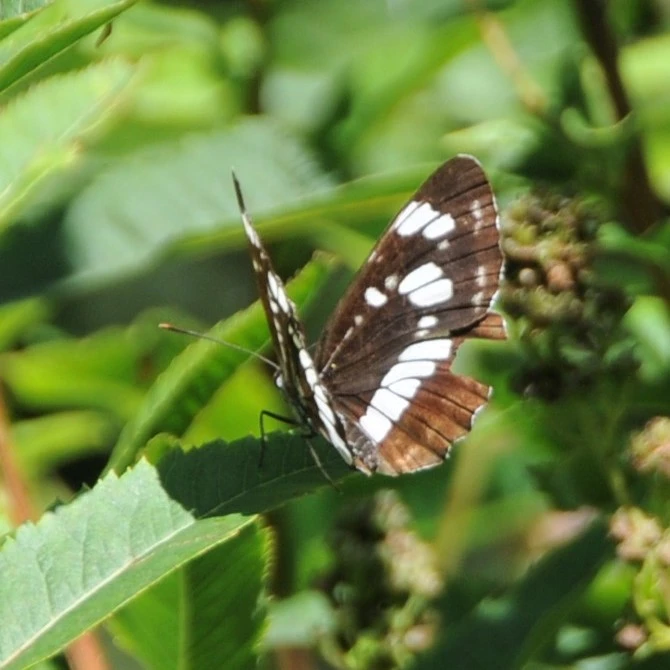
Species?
Neptis rivularis
